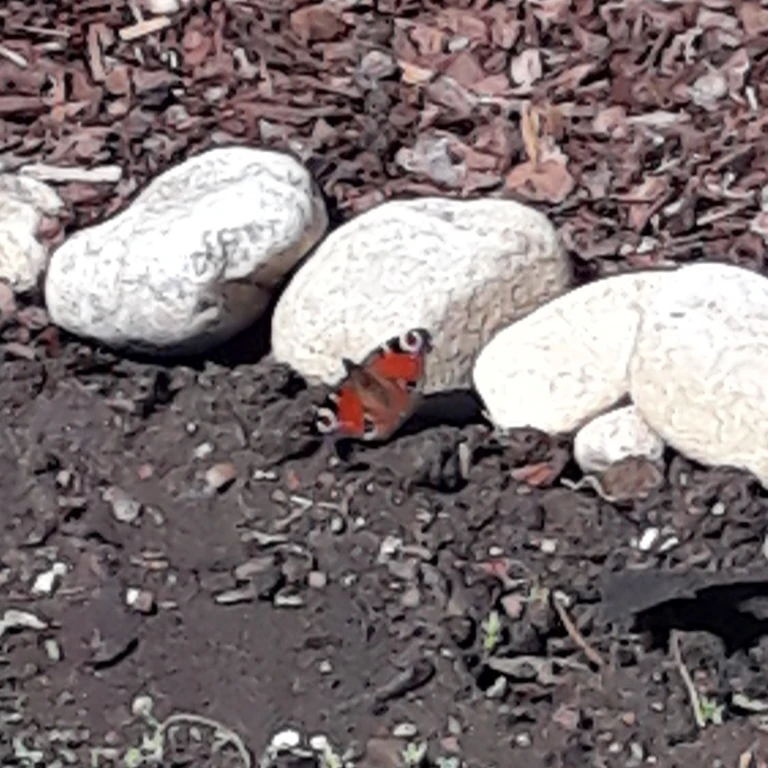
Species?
Aglais io
